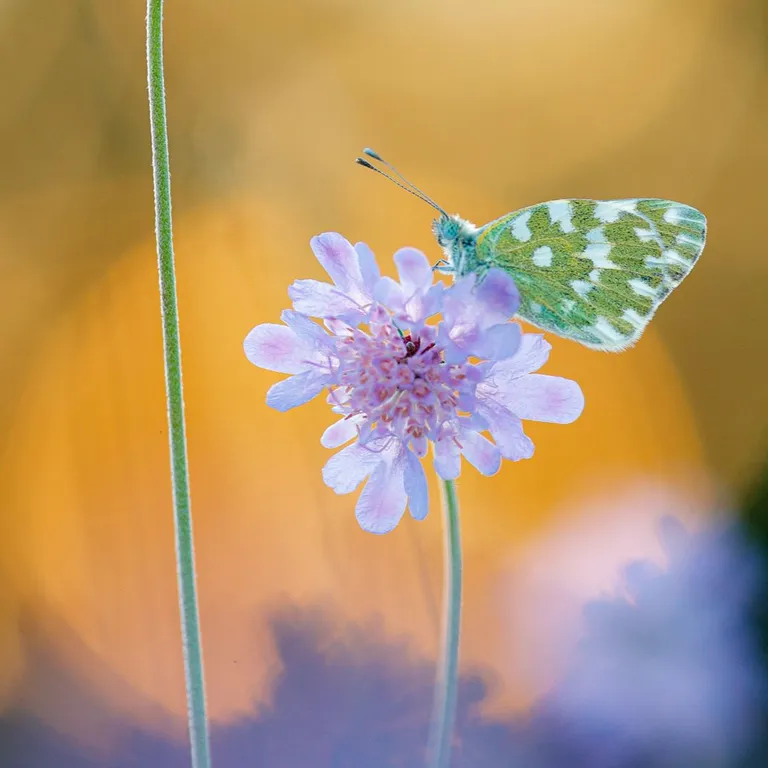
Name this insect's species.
Pontia edusa
